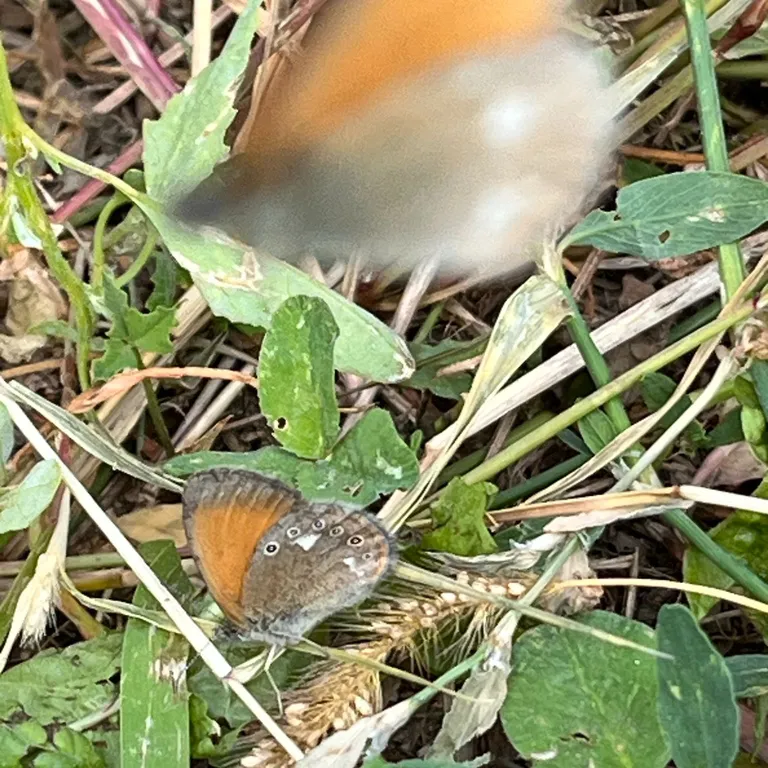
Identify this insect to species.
Coenonympha glycerion (also Coenonympha iphis)
